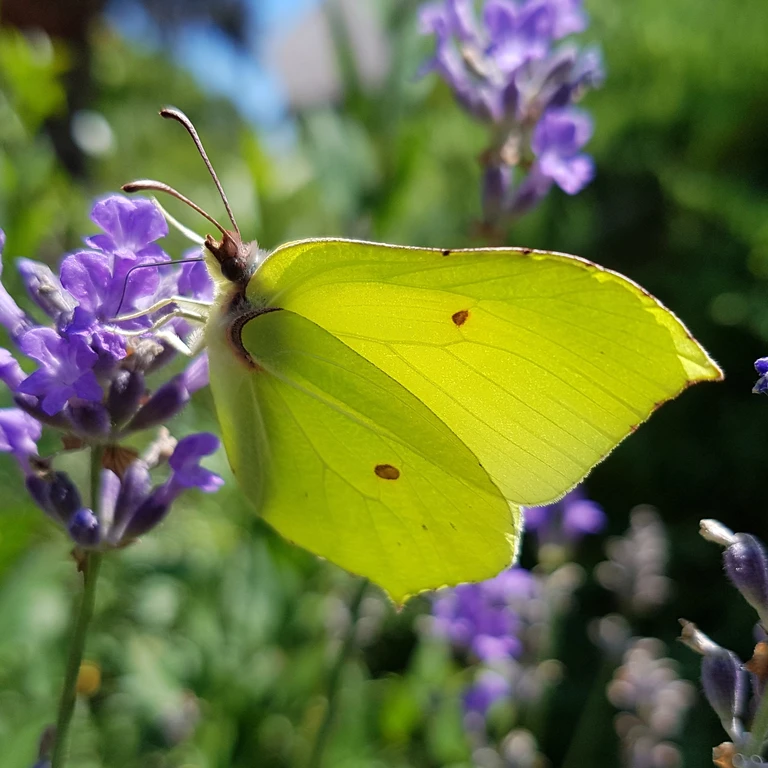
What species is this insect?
Gonepteryx rhamni
